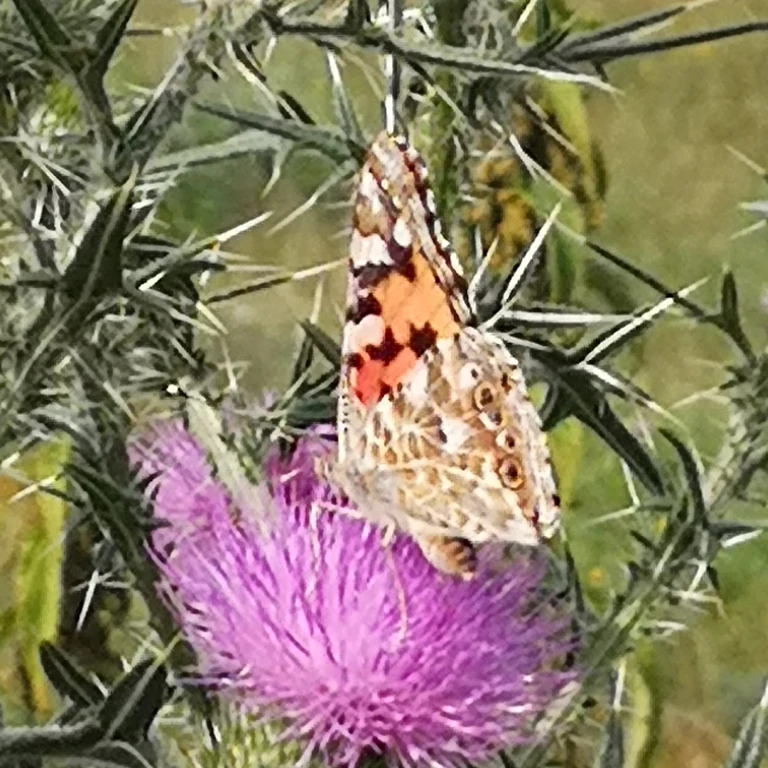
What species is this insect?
Vanessa cardui
